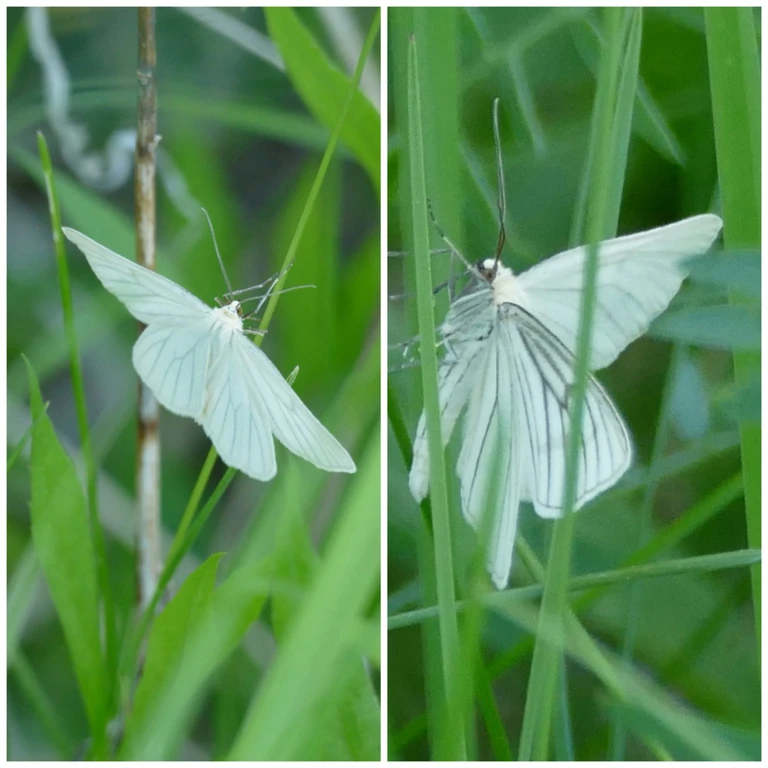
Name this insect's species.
Siona lineata
